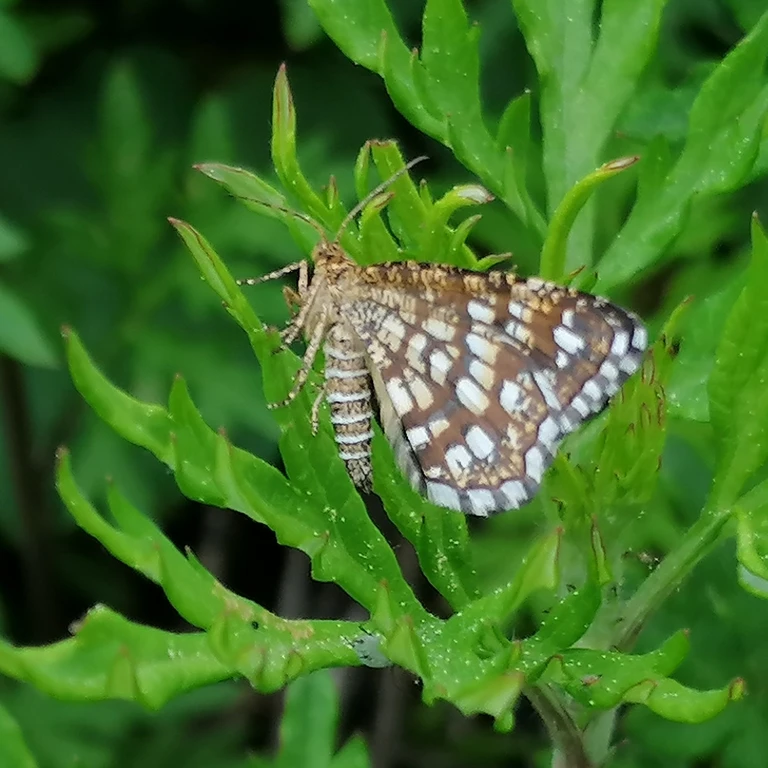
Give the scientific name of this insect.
Chiasmia clathrata
